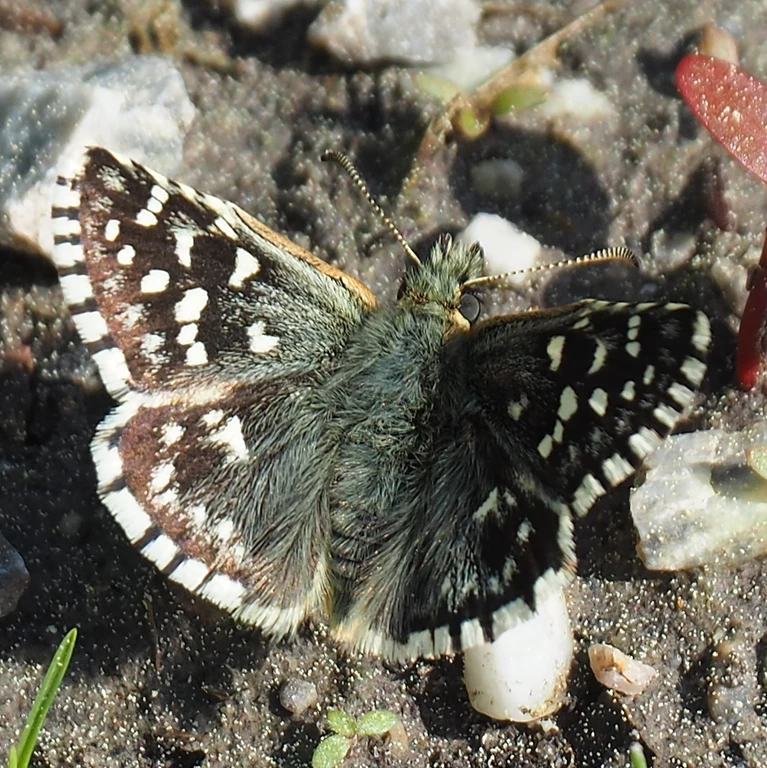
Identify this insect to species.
Pyrgus malvae
